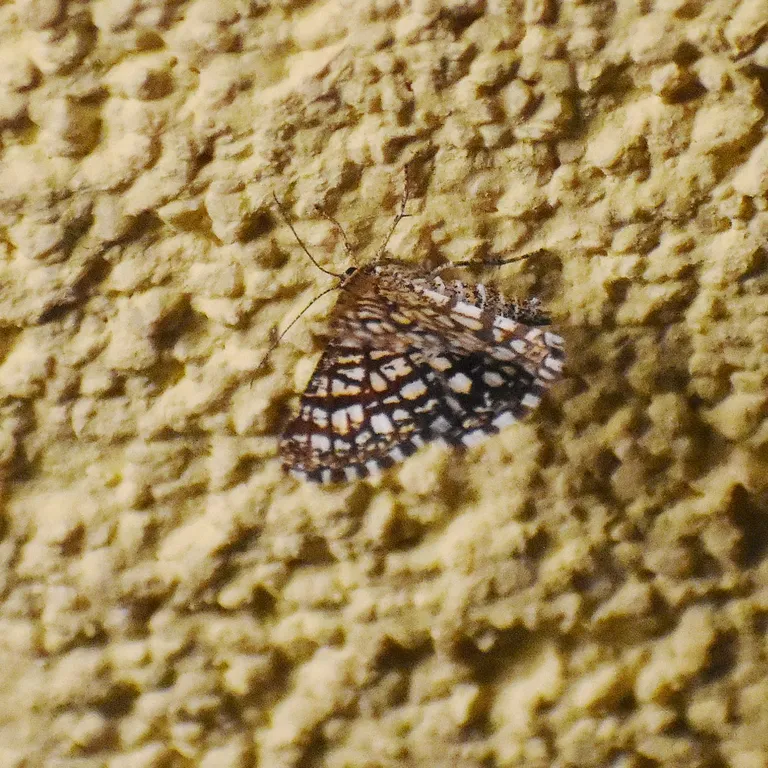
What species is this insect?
Chiasmia clathrata
